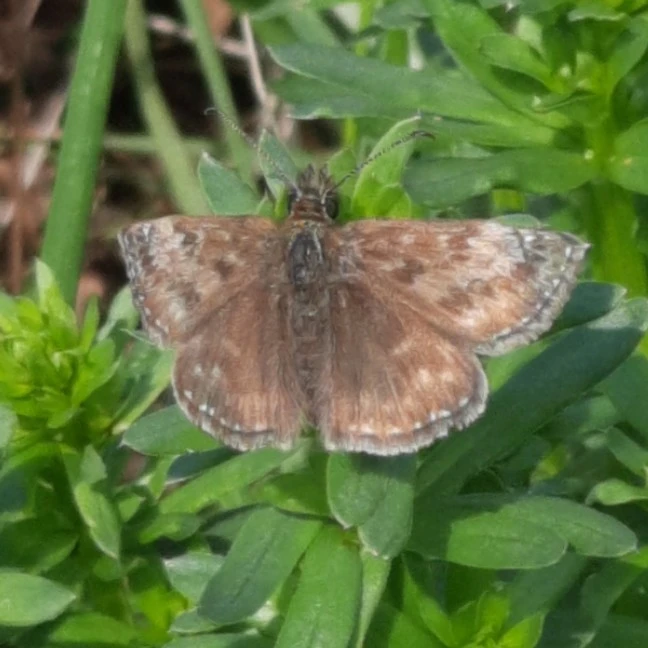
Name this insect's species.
Erynnis tages
